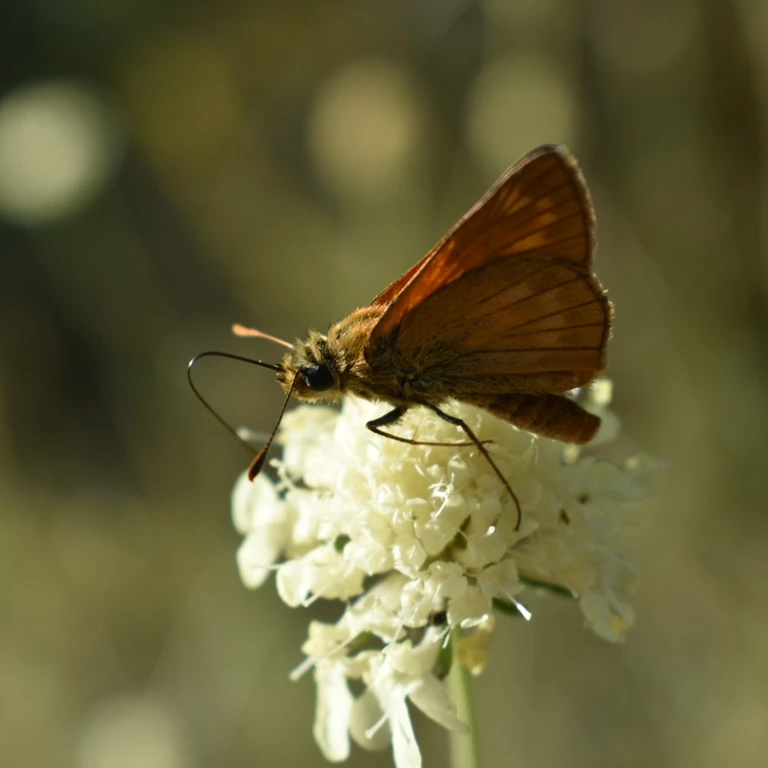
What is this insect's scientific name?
Ochlodes sylvanus (also Ochlodes venata)
